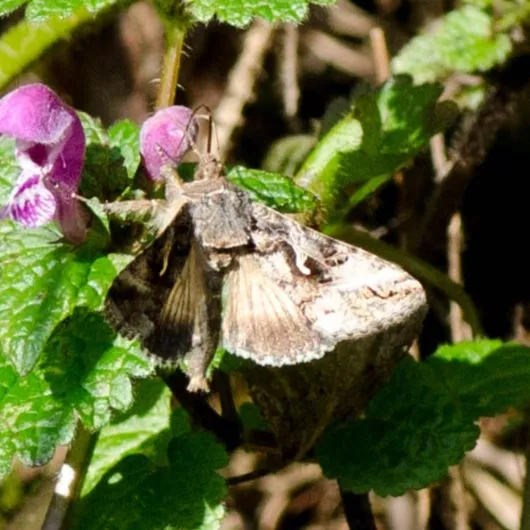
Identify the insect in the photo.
Autographa gamma
